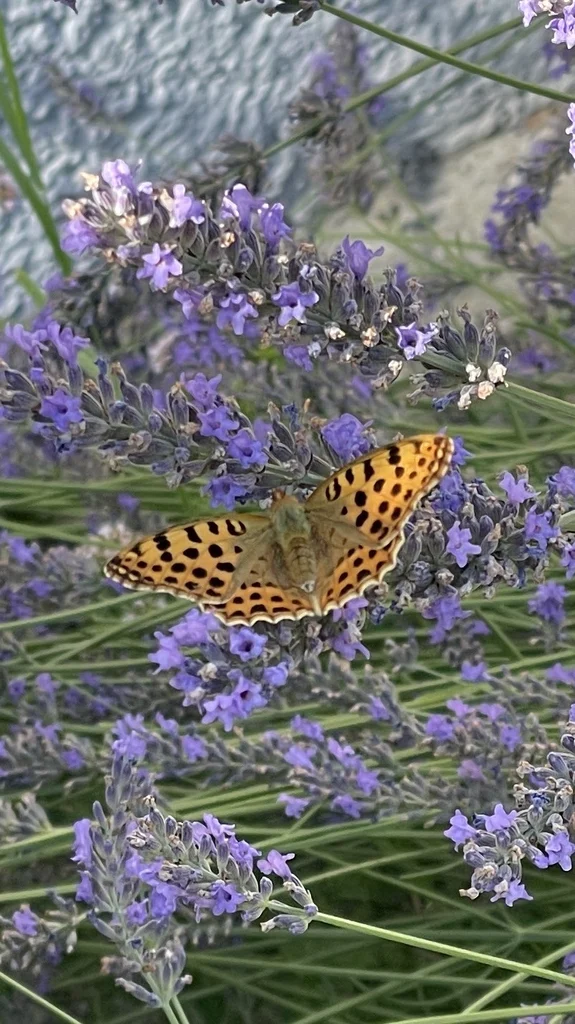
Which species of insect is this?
Issoria lathonia
